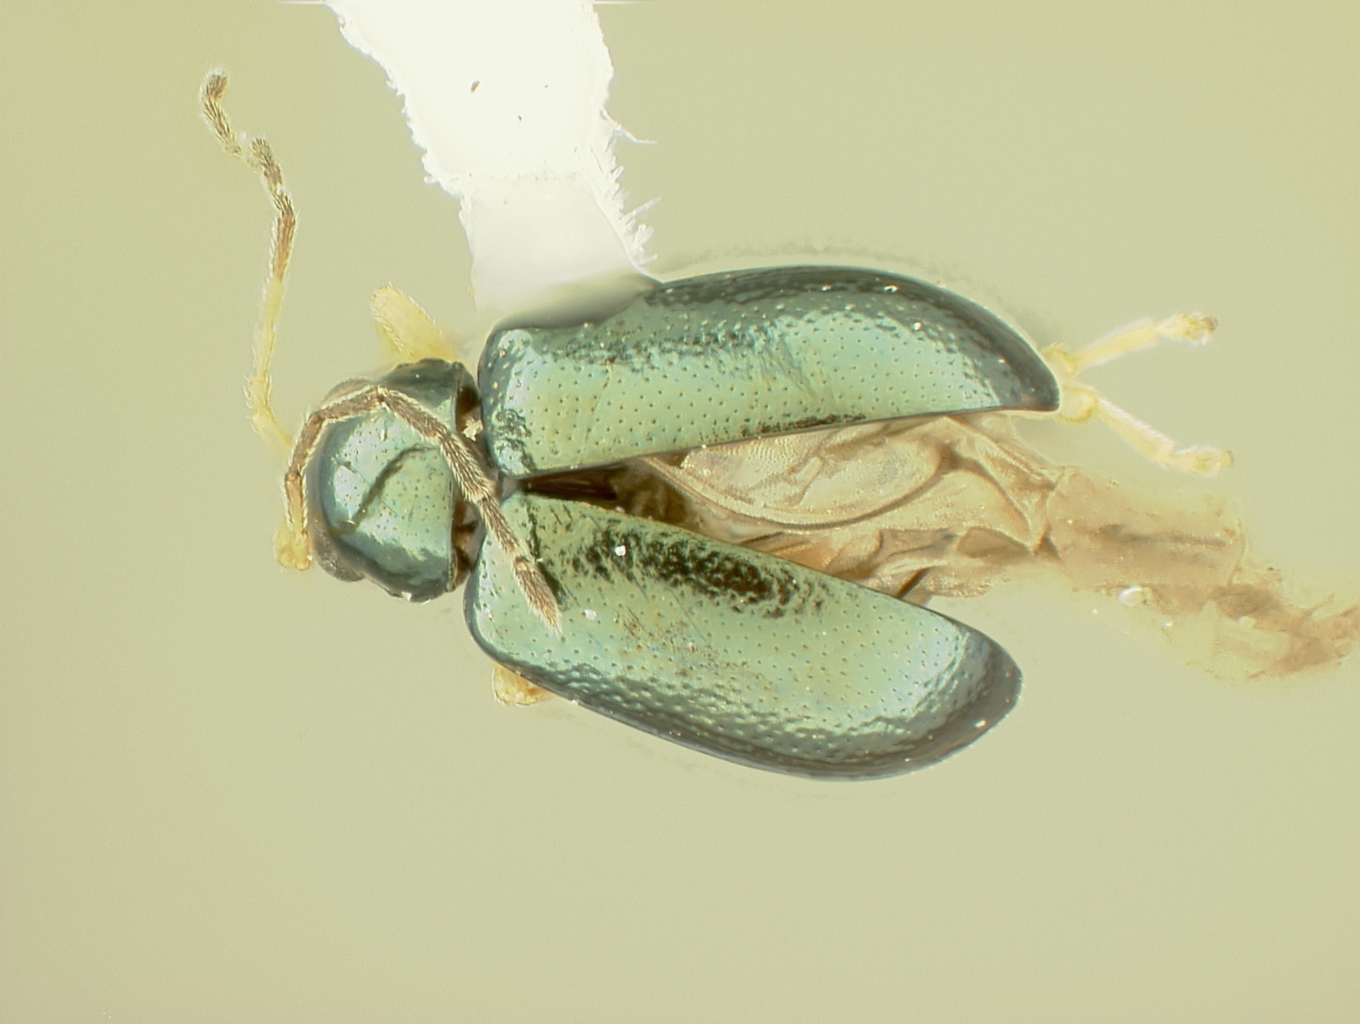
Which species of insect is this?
Aphthona marataka
